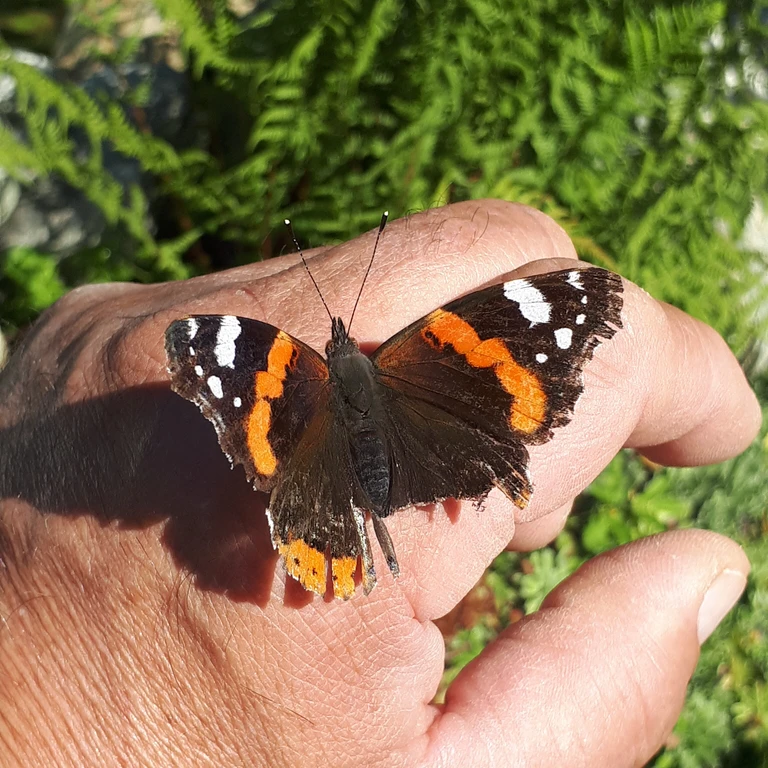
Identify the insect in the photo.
Vanessa atalanta
